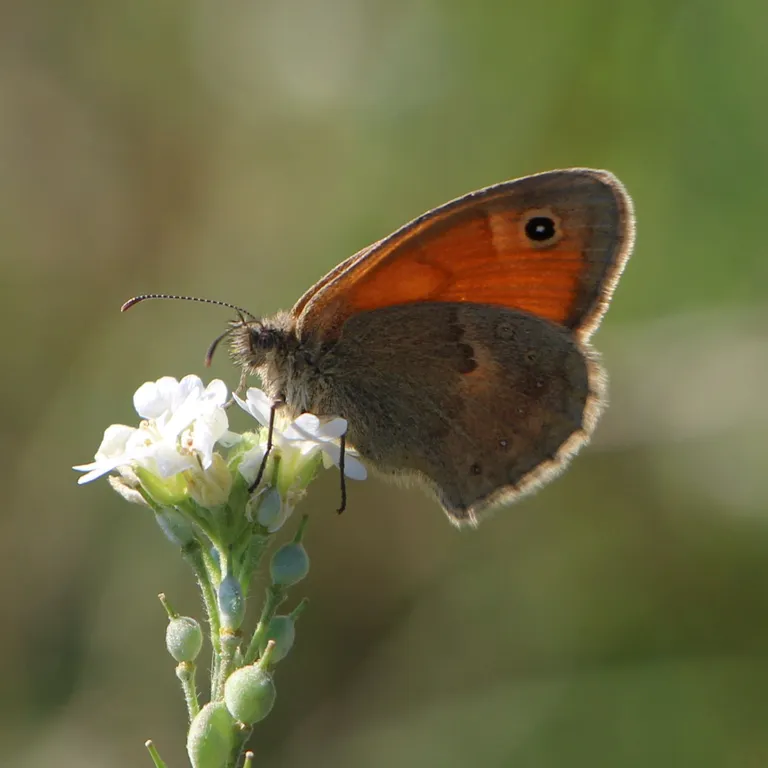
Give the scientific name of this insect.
Coenonympha pamphilus
